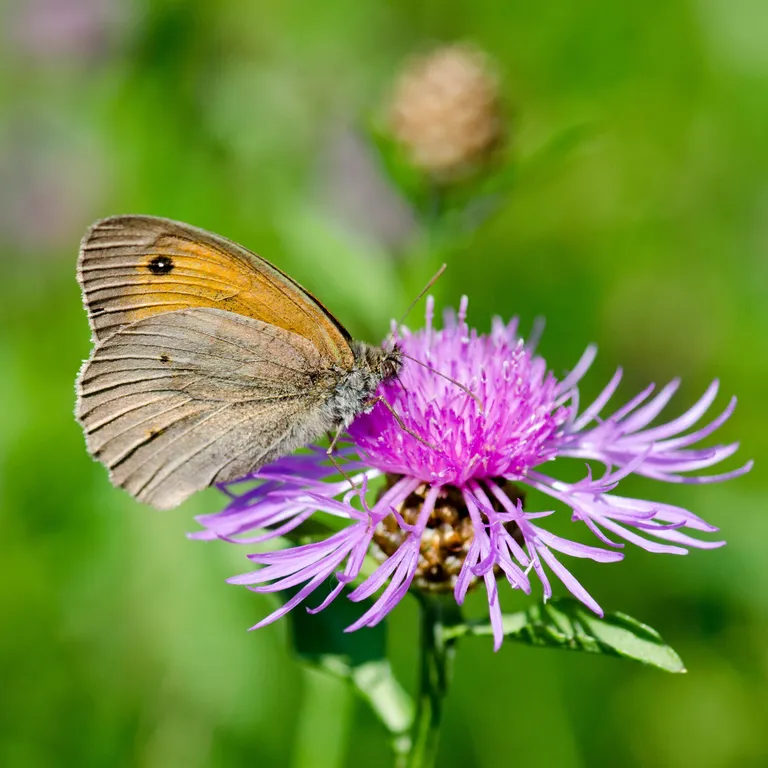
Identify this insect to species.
Maniola jurtina
